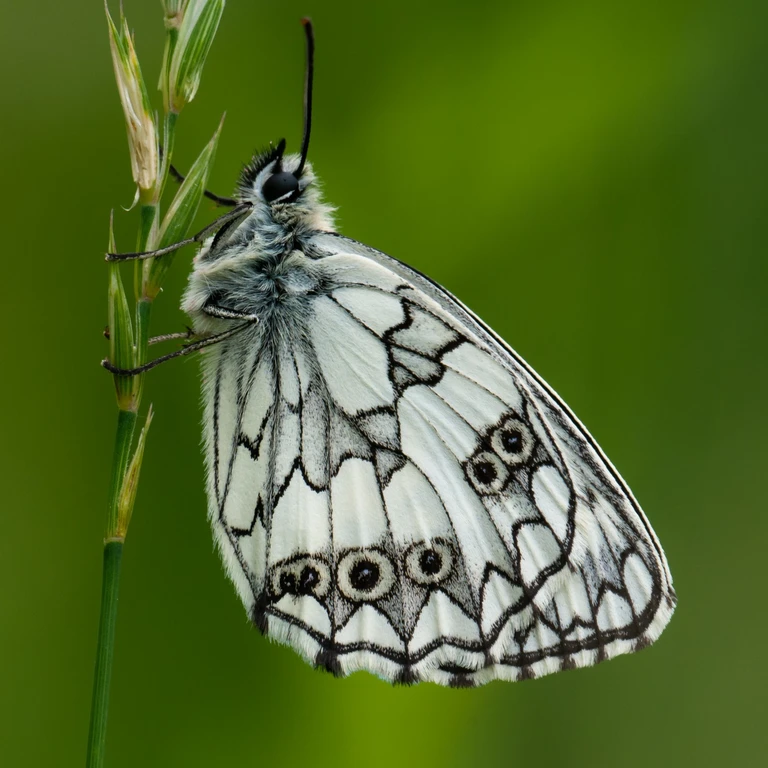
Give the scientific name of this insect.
Melanargia galathea
